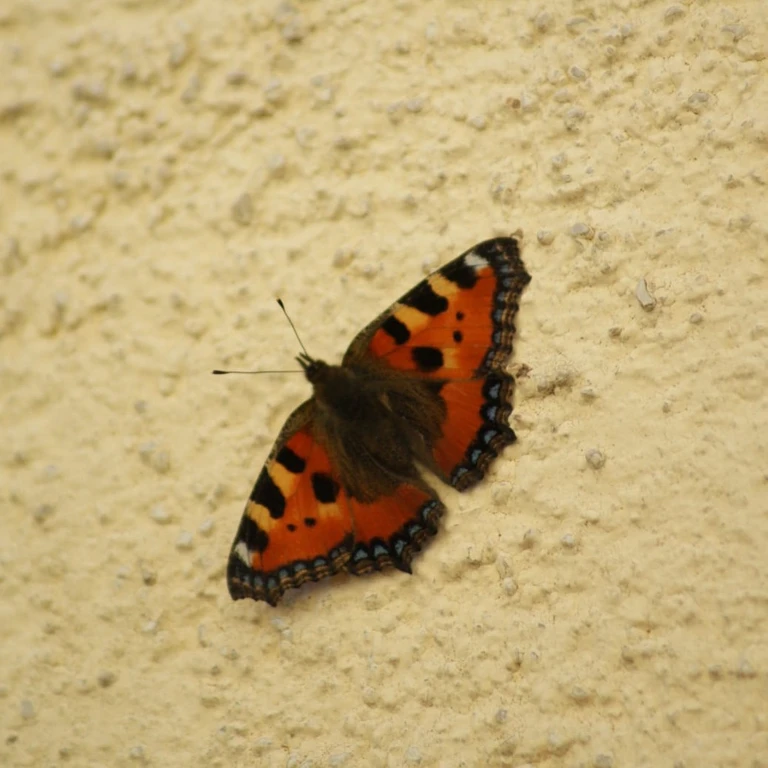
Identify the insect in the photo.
Aglais urticae
